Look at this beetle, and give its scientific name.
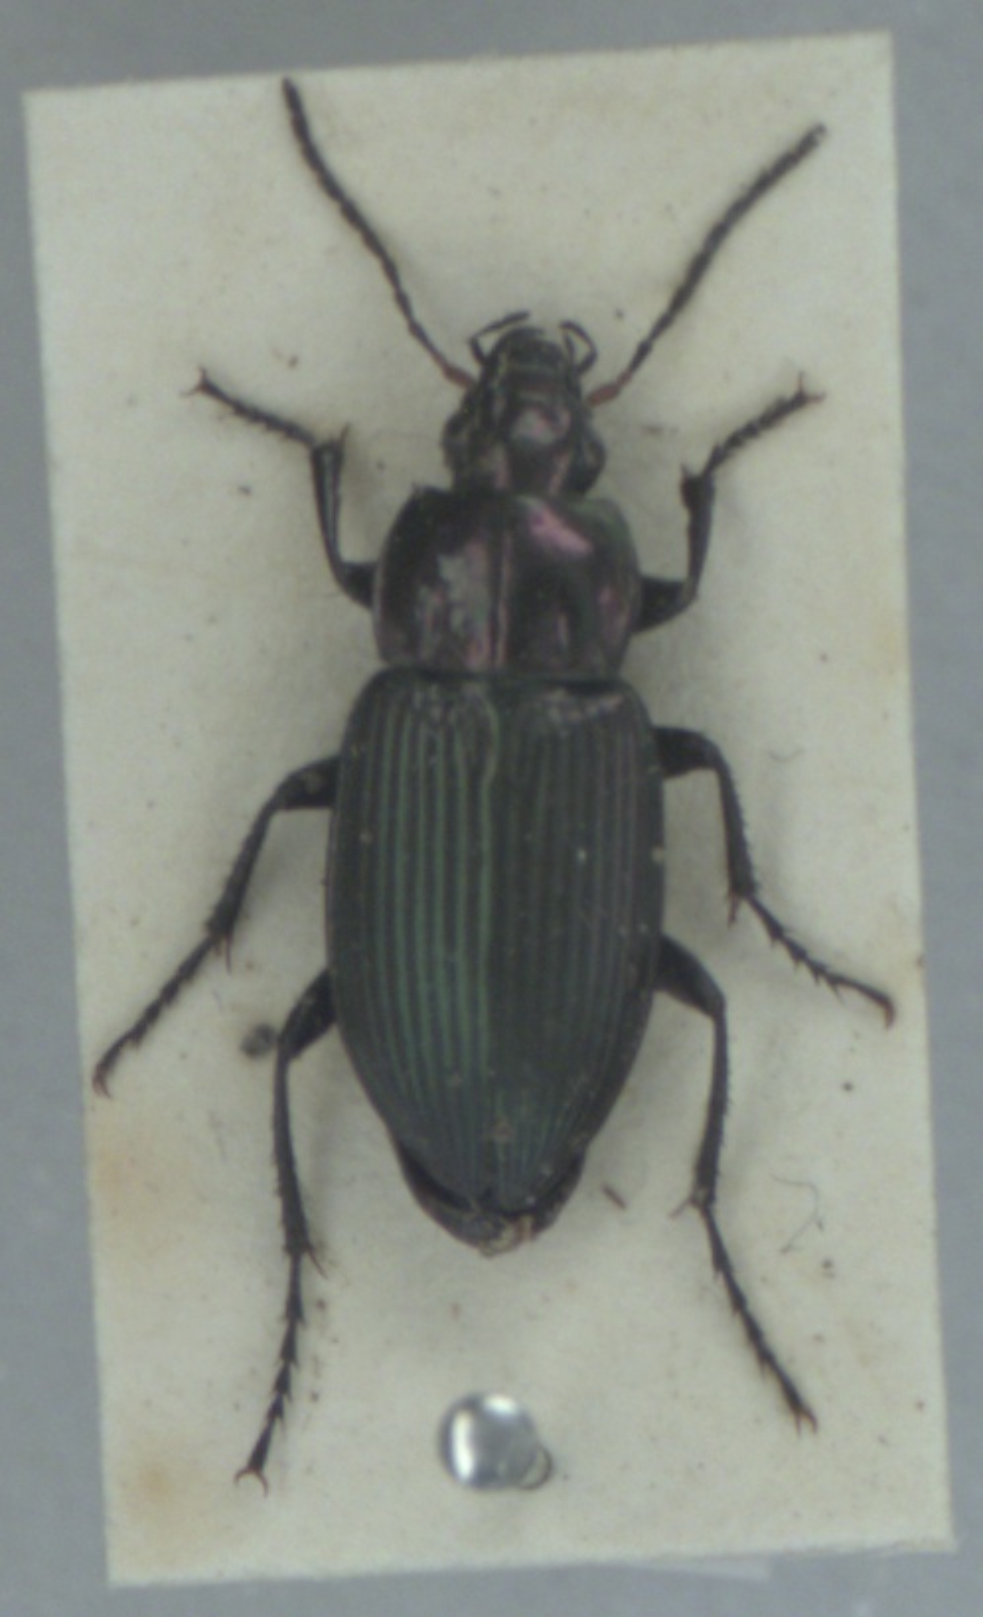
Poecilus cupreus
